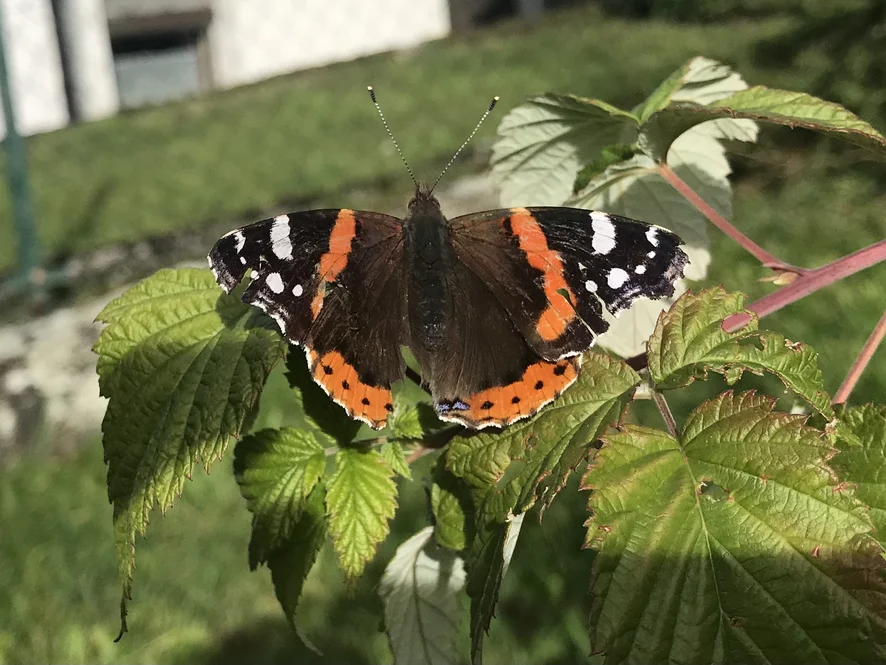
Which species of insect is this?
Vanessa atalanta
